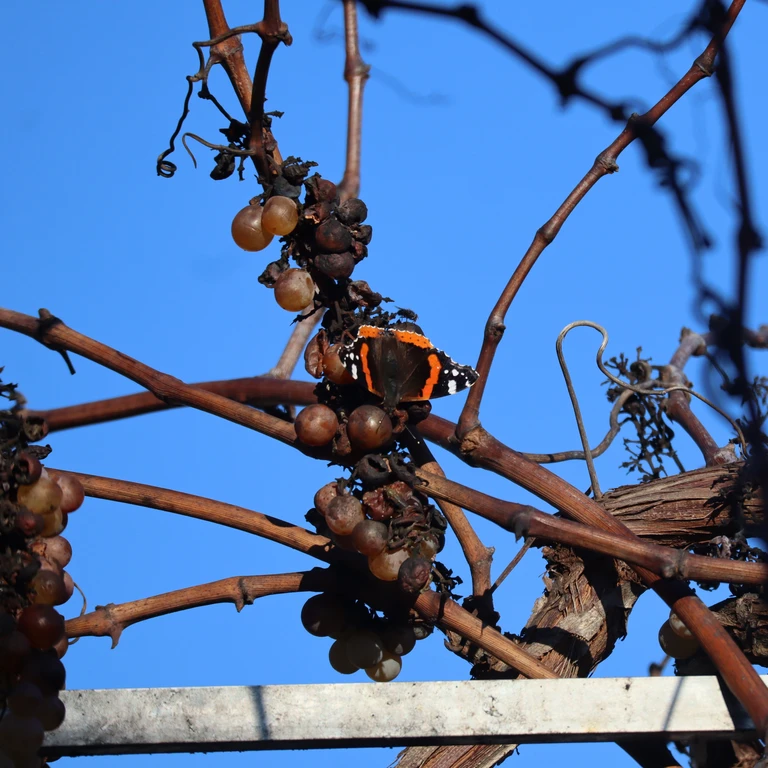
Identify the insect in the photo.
Vanessa atalanta
